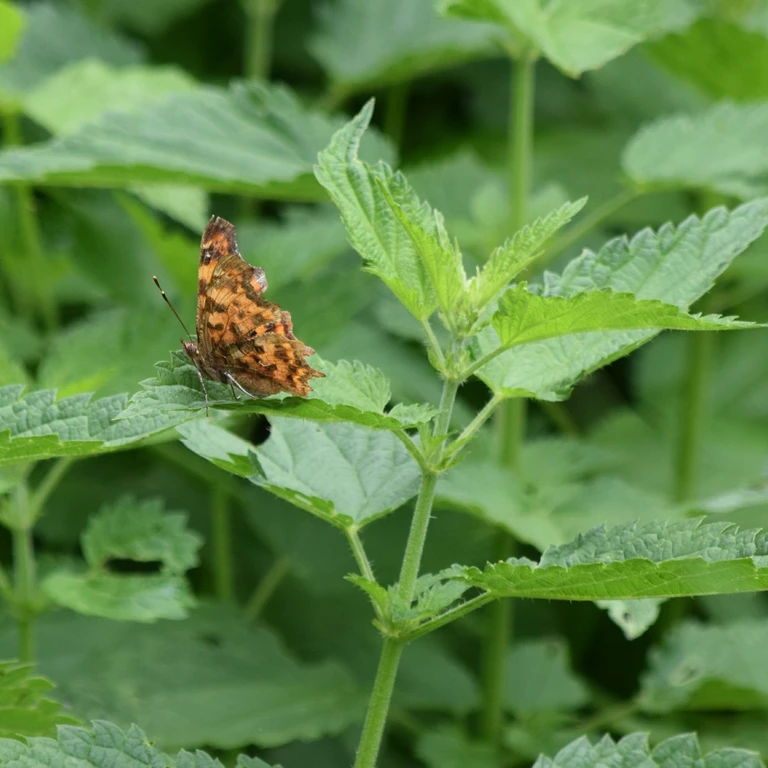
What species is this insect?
Polygonia c-album
